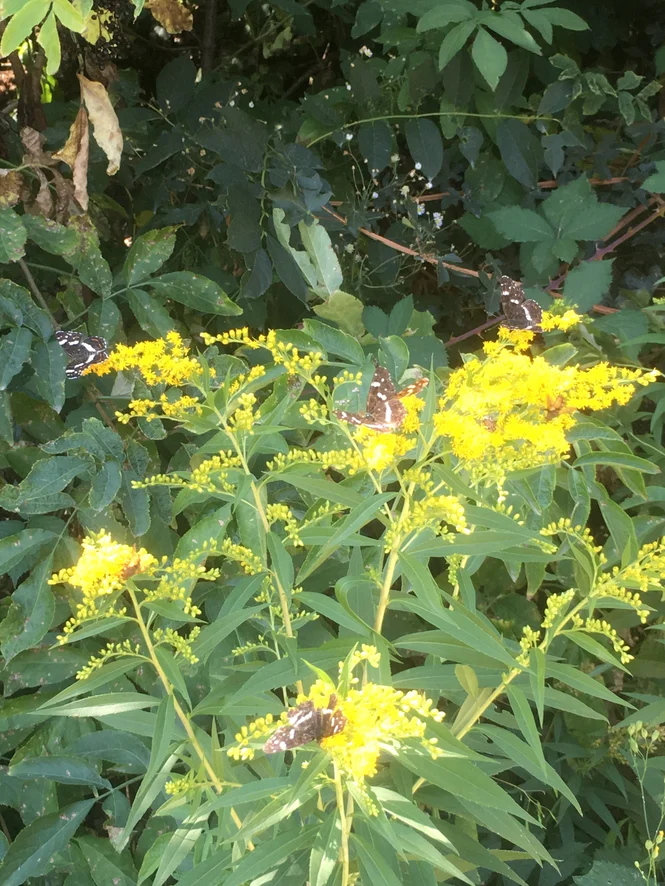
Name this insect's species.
Araschnia levana
